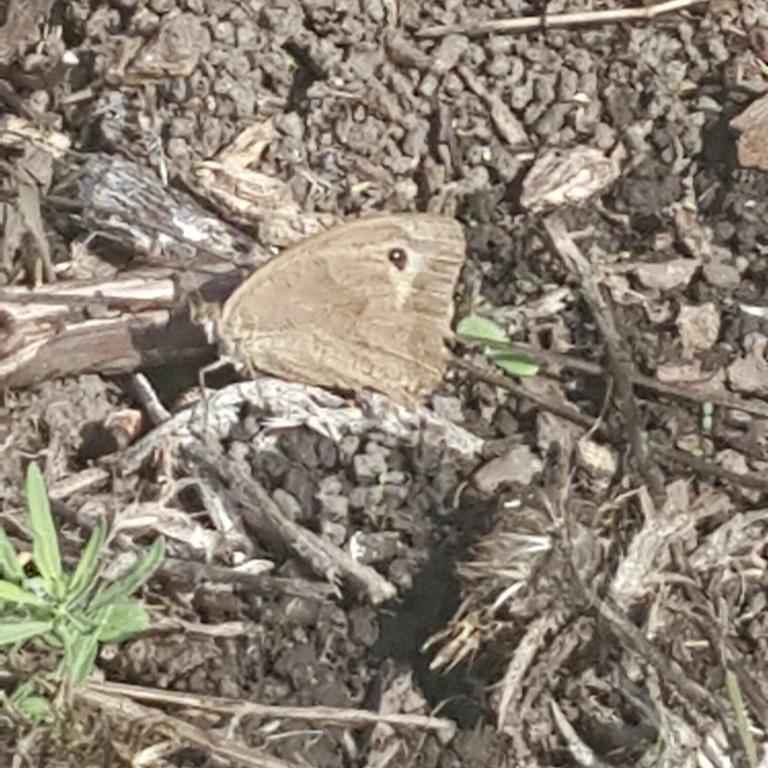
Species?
Maniola jurtina
